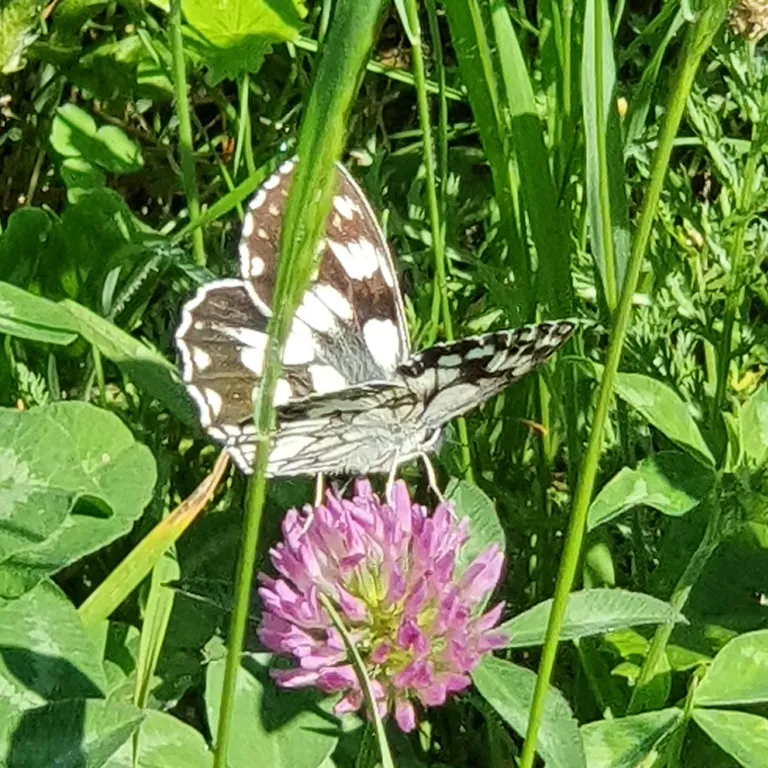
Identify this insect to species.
Melanargia galathea
